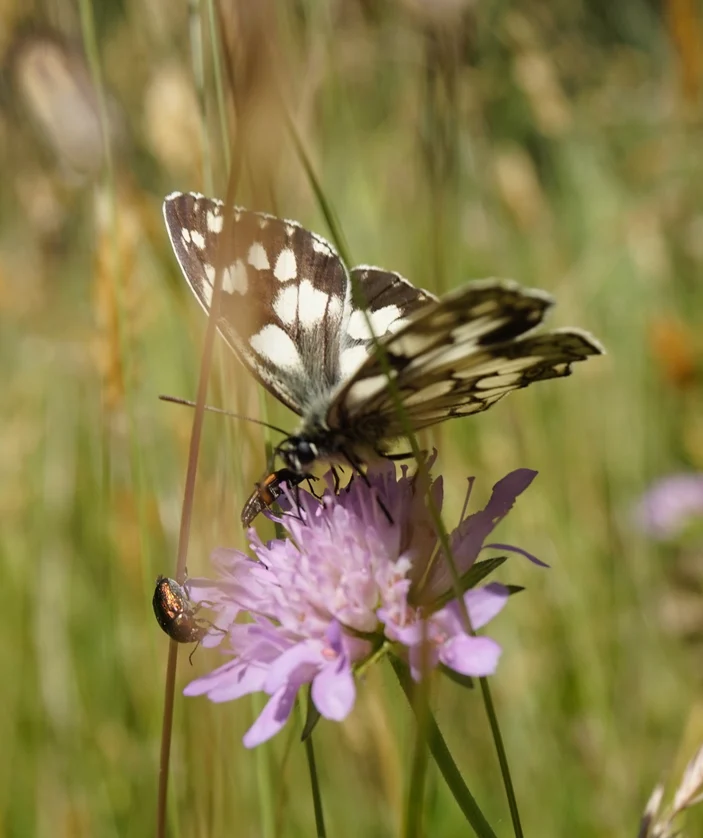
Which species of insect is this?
Melanargia galathea
